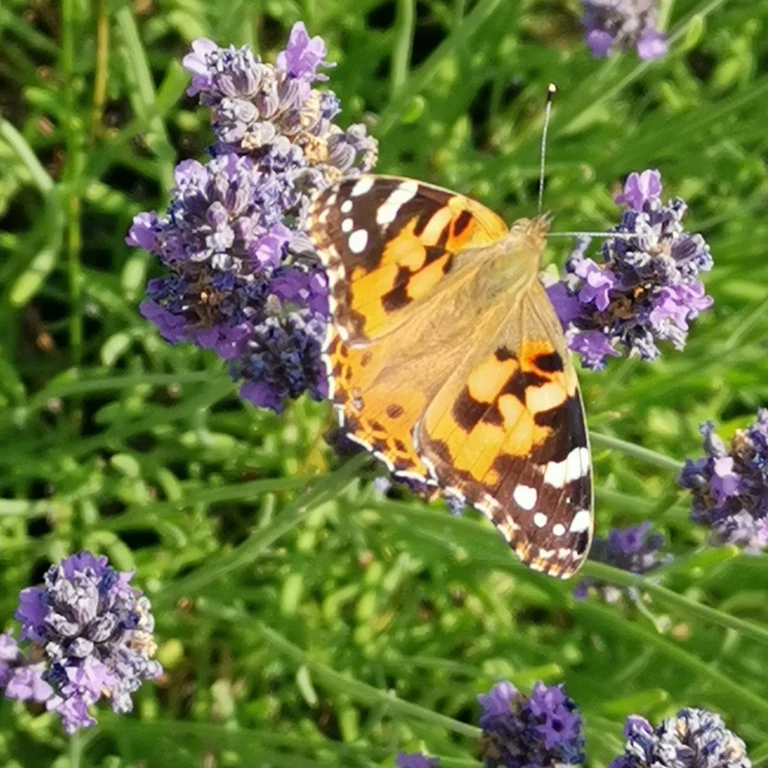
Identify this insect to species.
Vanessa cardui
